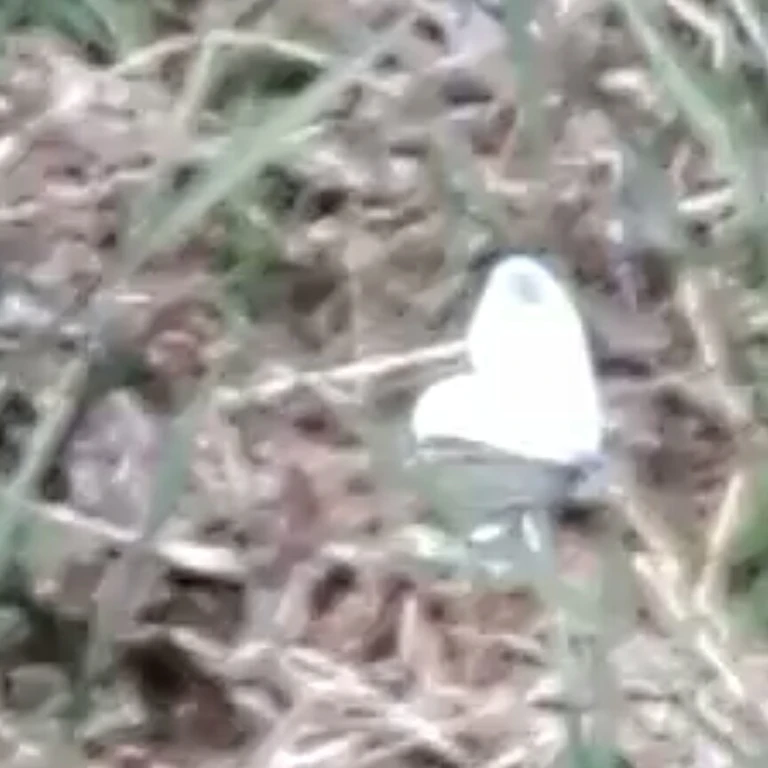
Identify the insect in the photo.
Leptidea sinapis/juvernica
